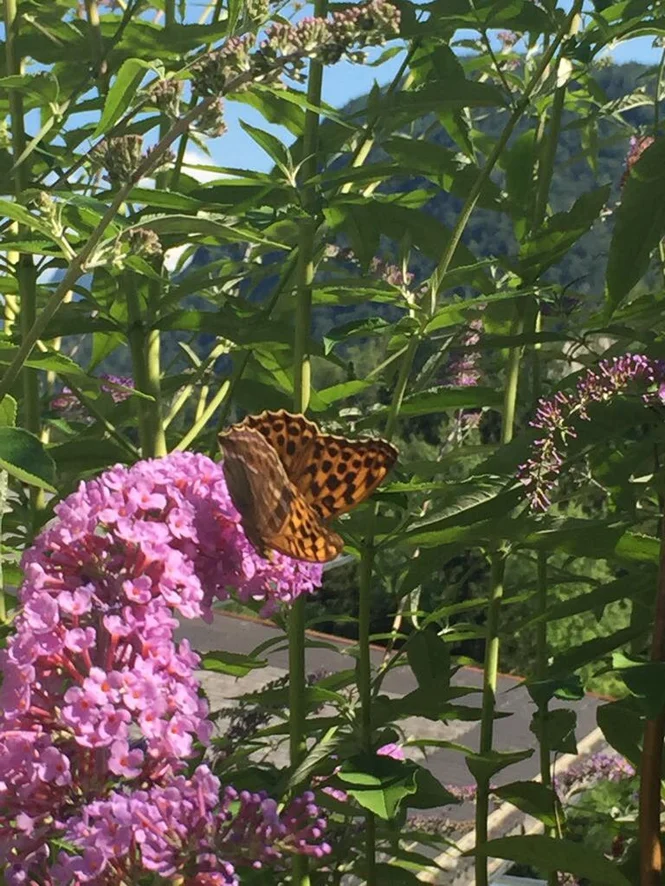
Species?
Argynnis paphia
